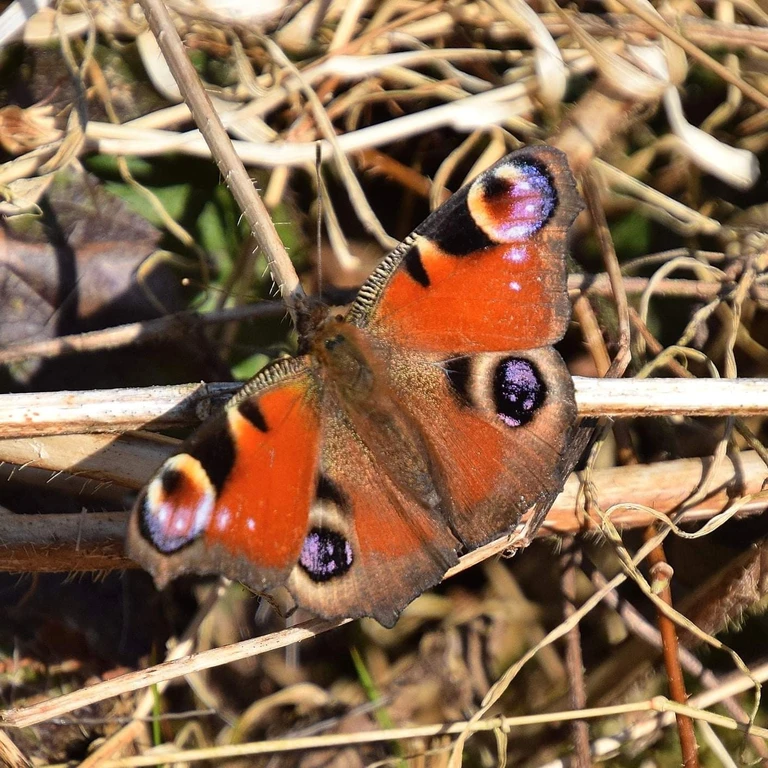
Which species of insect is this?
Aglais io
